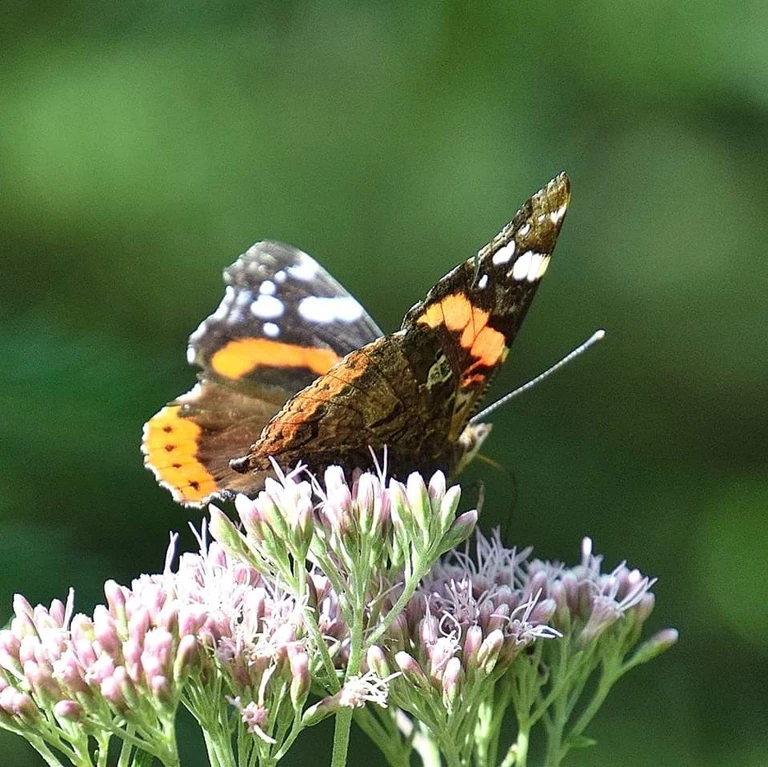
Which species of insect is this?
Vanessa atalanta
